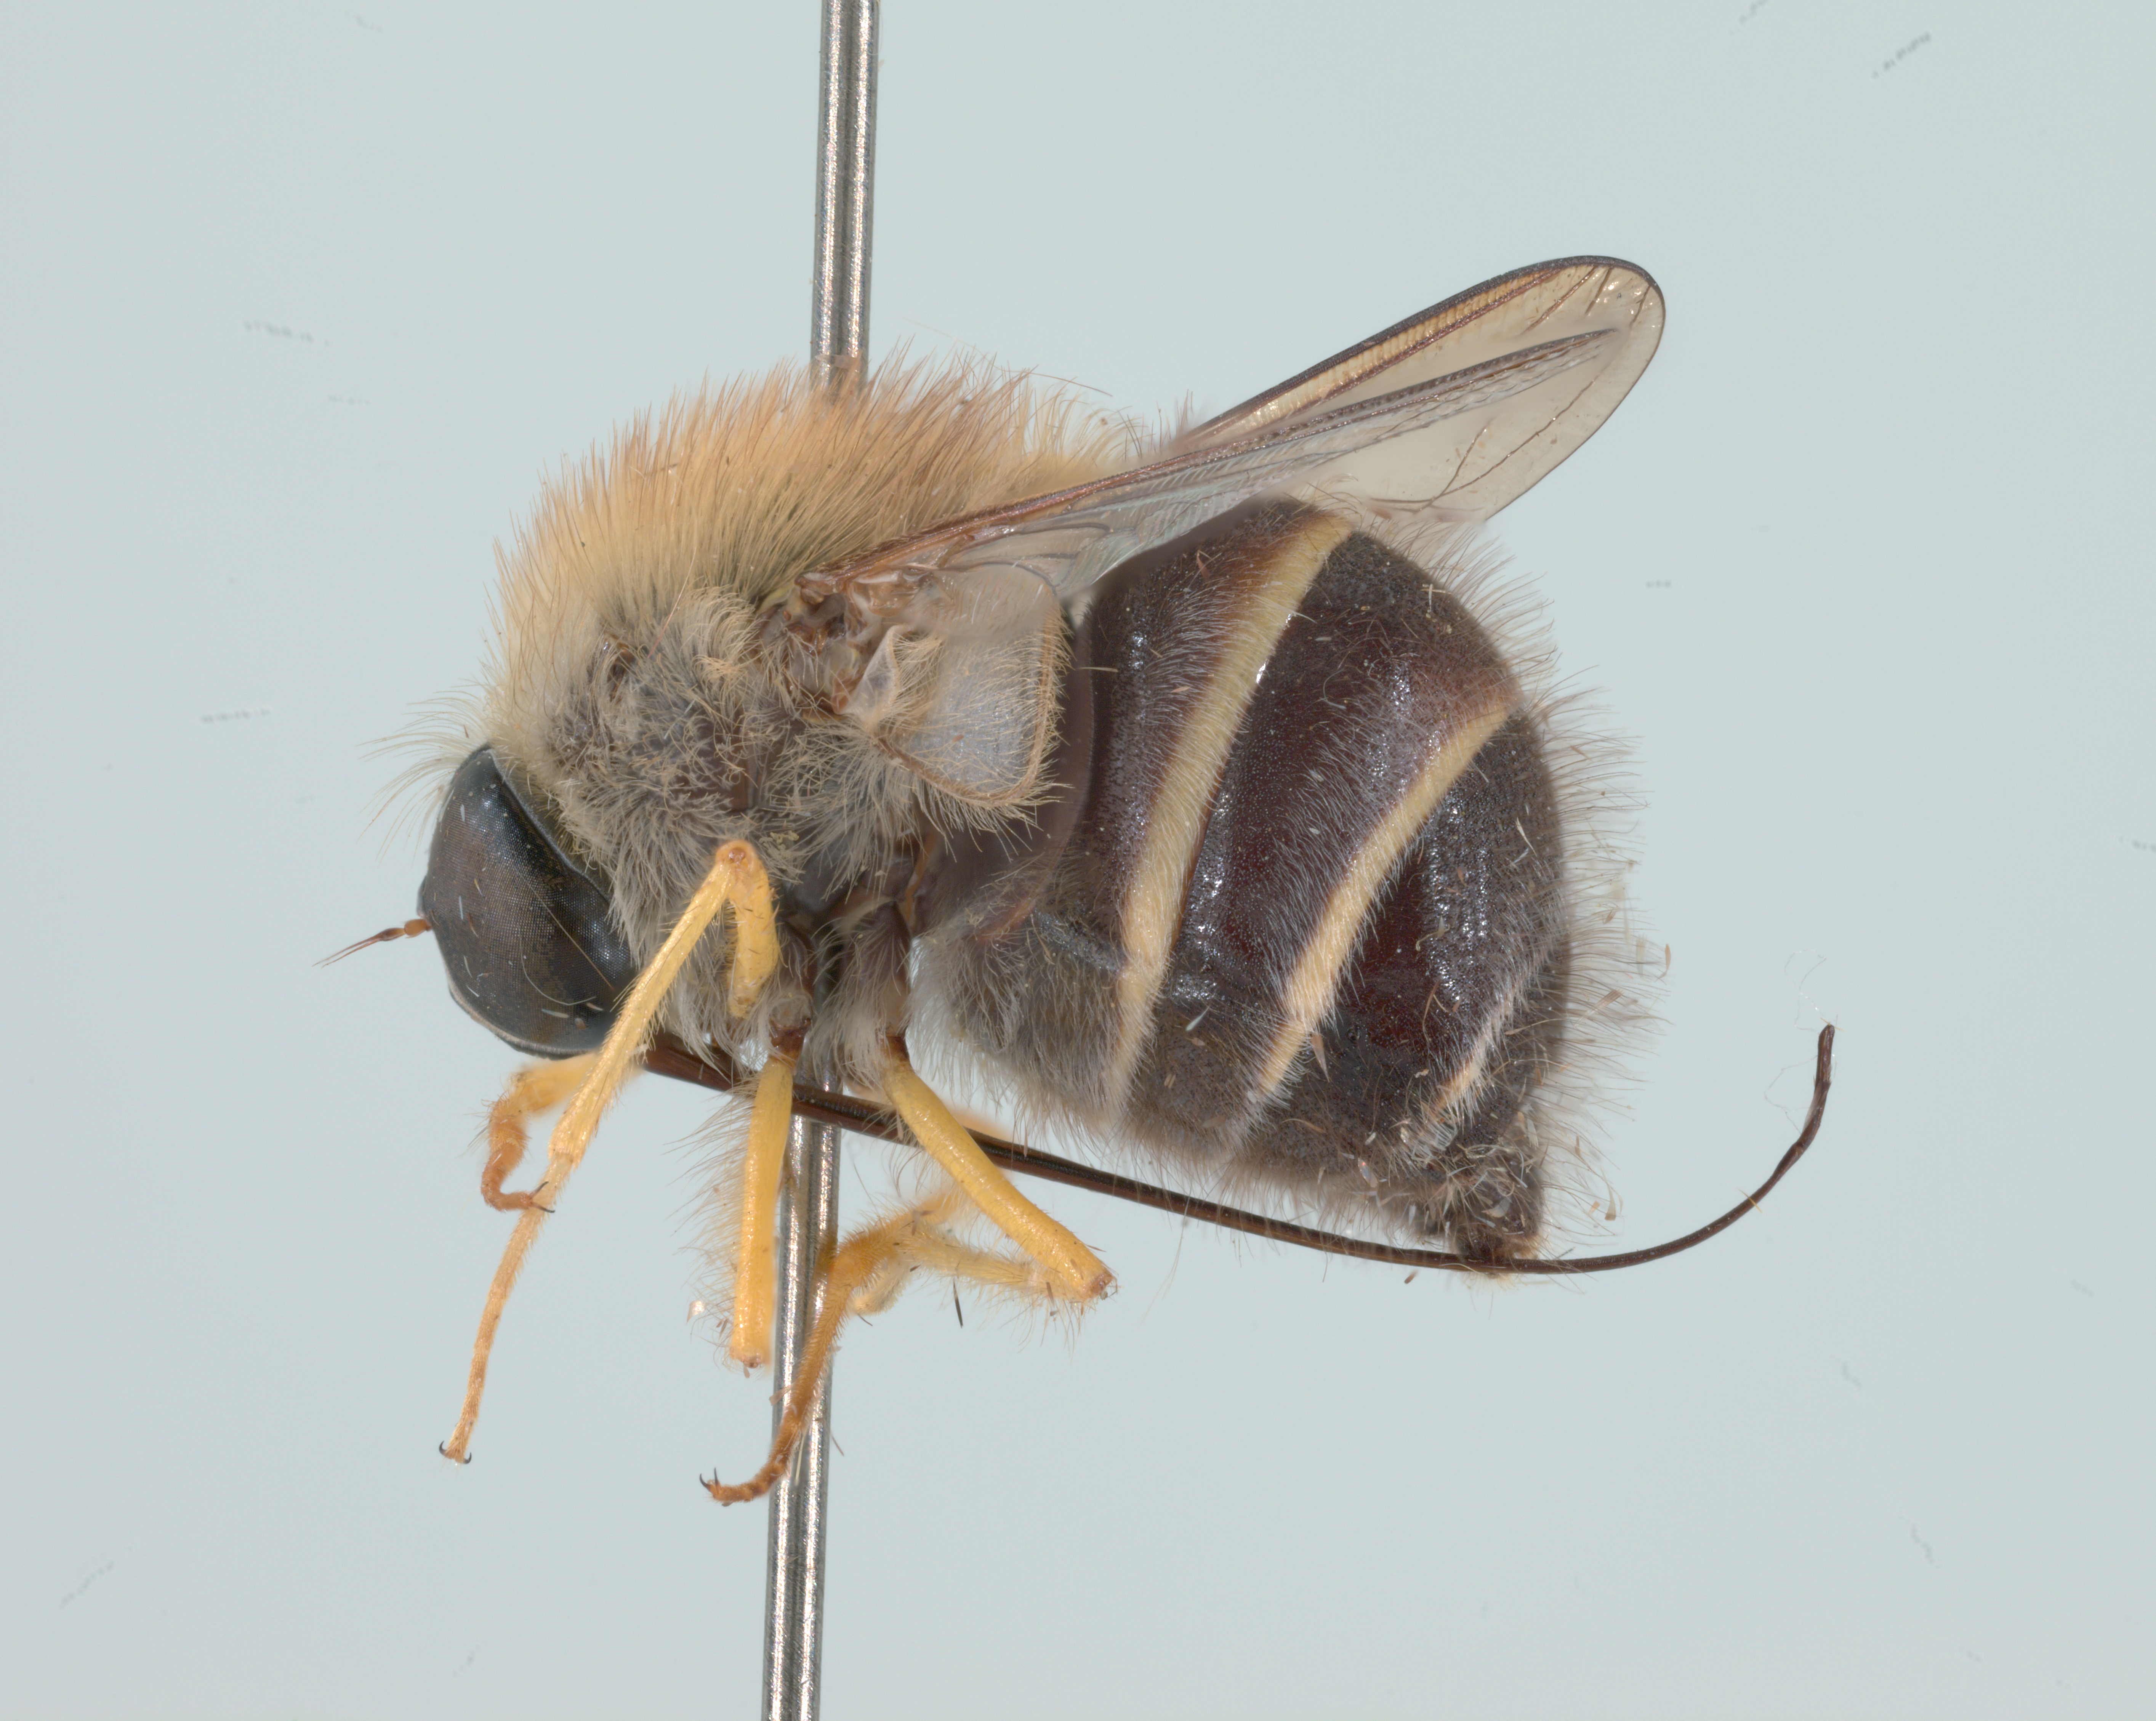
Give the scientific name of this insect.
Psilodera confusa
